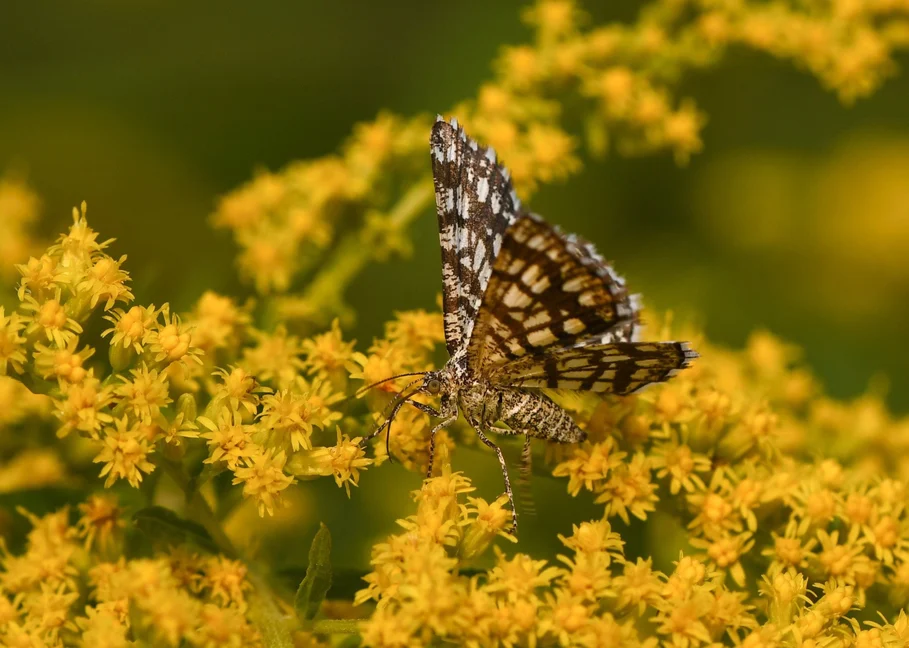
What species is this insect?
Chiasmia clathrata
